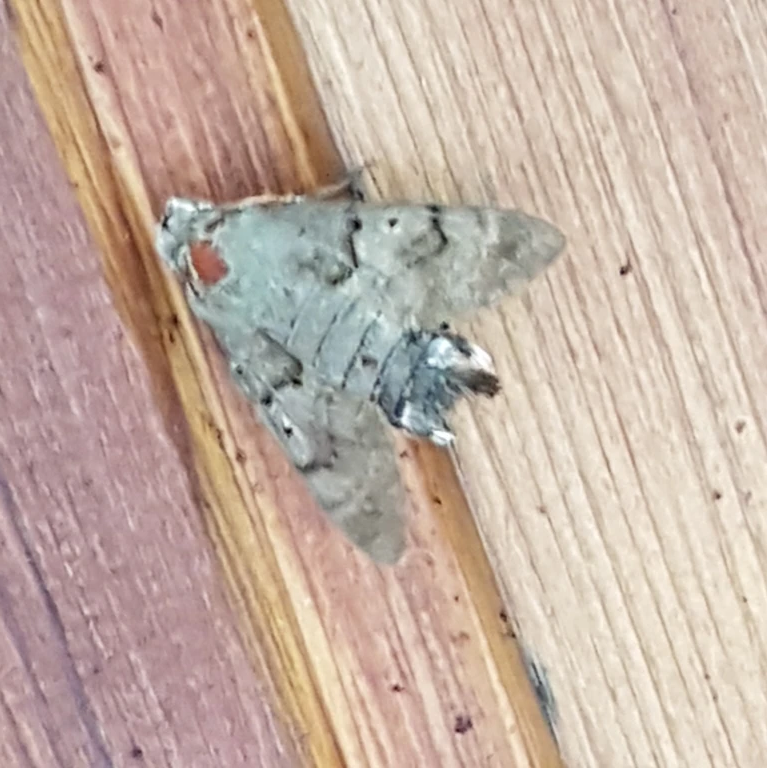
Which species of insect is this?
Macroglossum stellatarum
